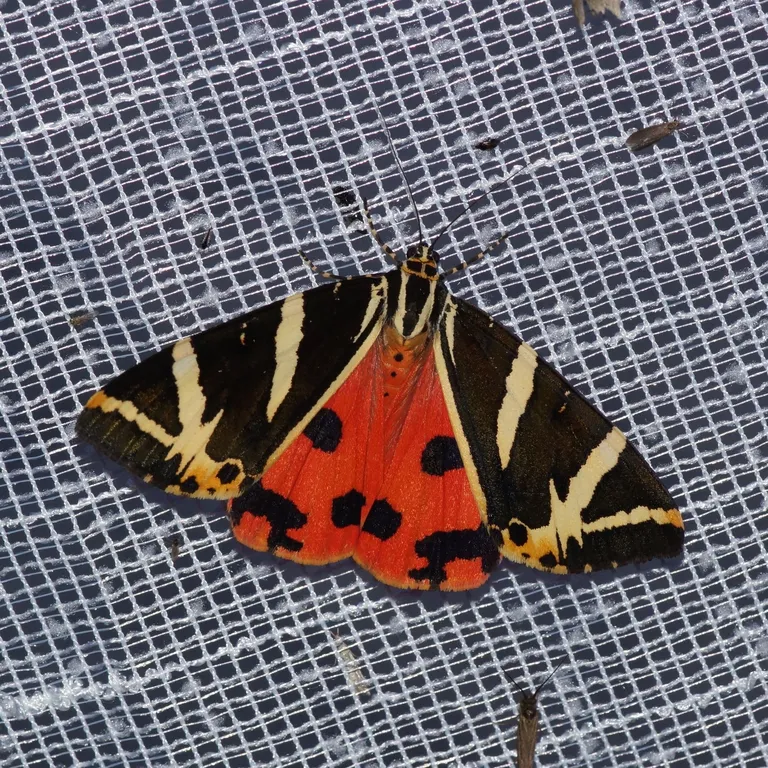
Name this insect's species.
Euplagia quadripunctaria
